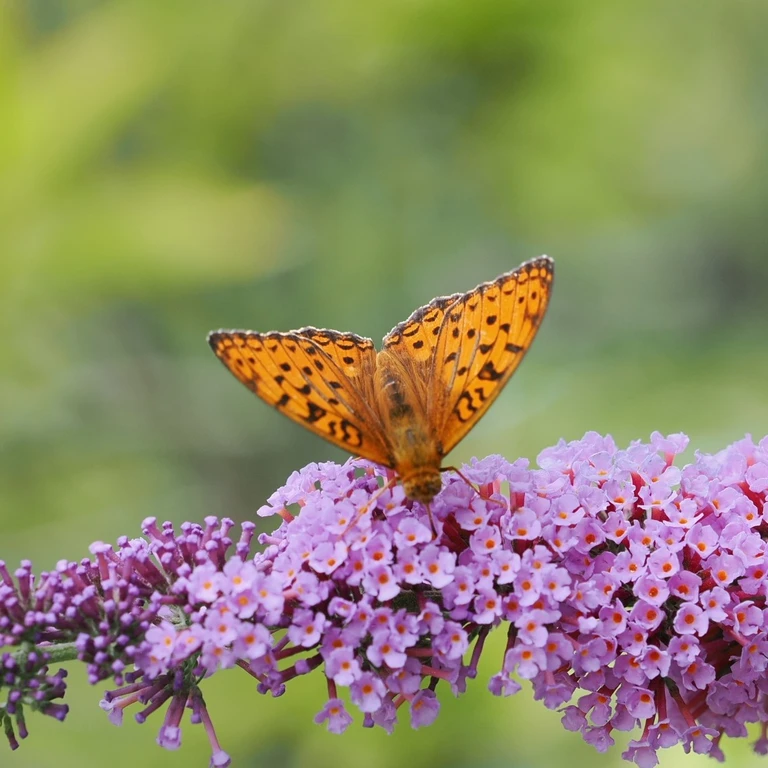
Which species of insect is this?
Fabriciana adippe
